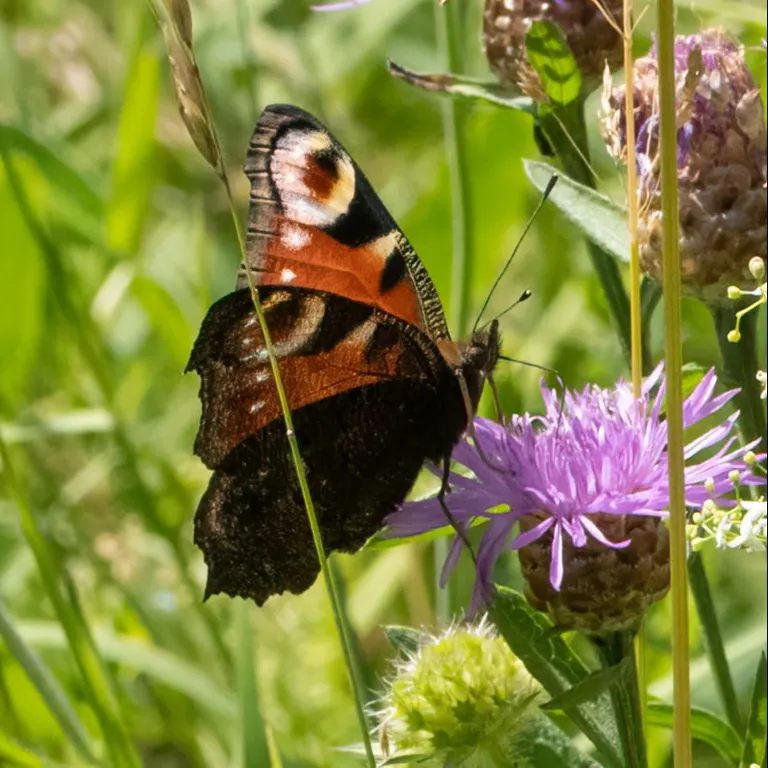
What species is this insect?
Aglais io
